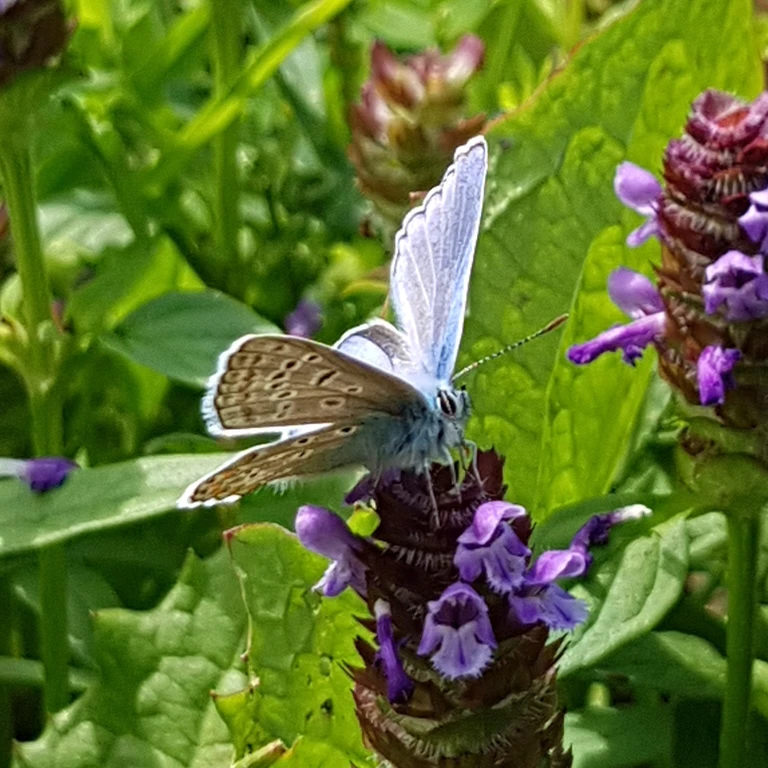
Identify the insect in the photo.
Polyommatus icarus
